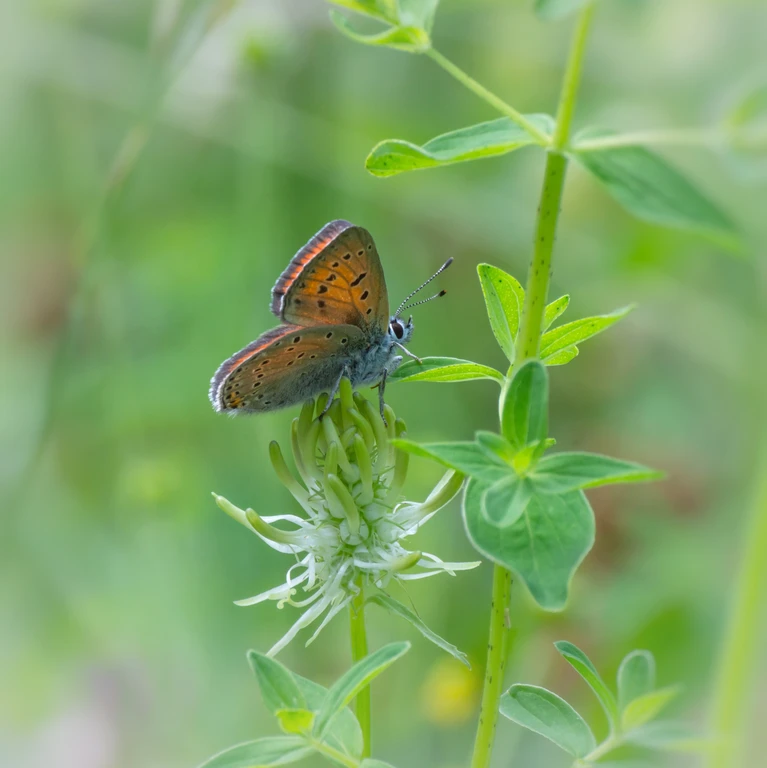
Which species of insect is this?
Lycaena hippothoe (also Palaeochrysophanus hippothoe)
